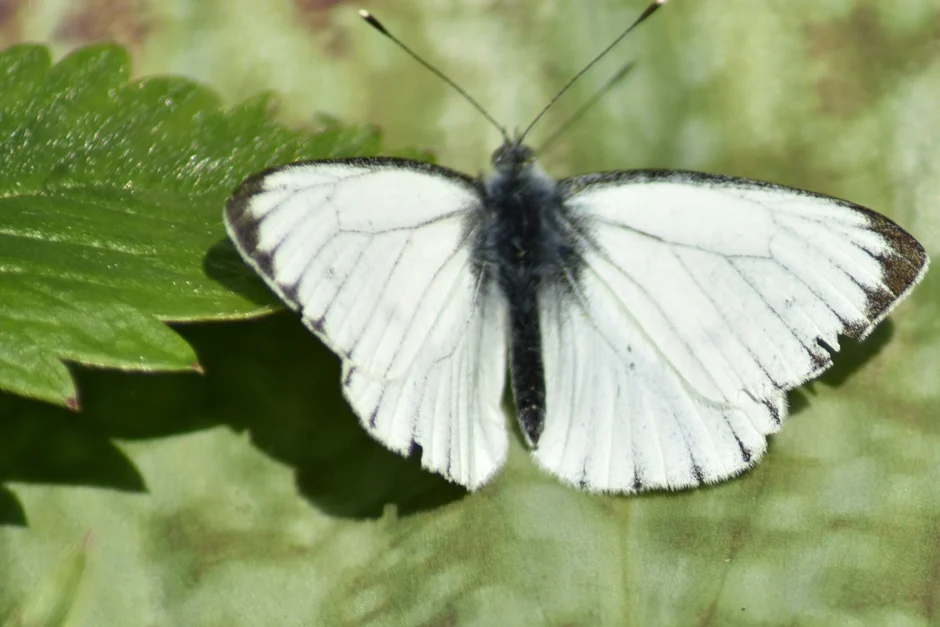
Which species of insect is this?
Pieris napi
